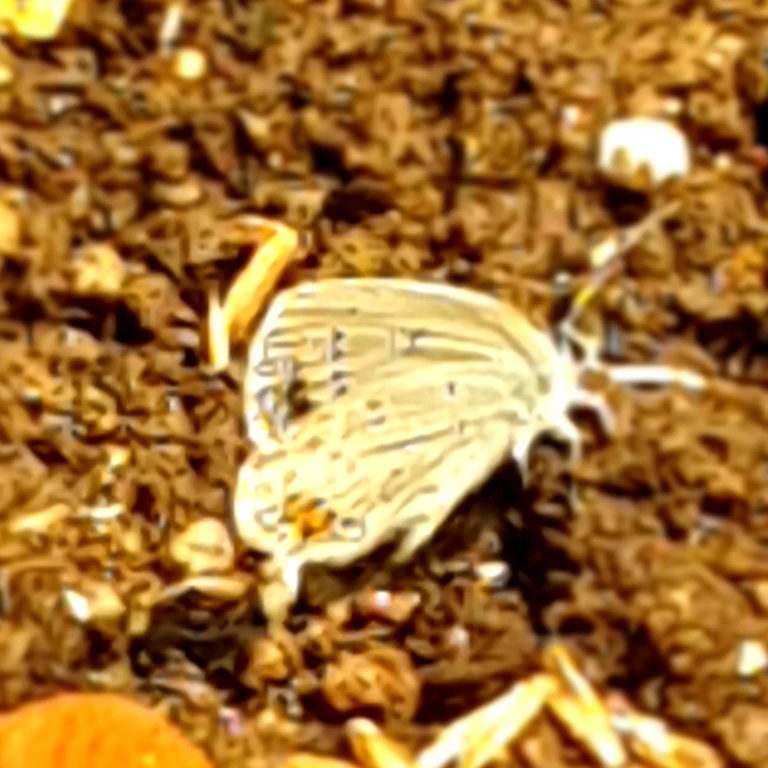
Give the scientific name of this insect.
Cupido argiades (also Elkalyce argiades)
